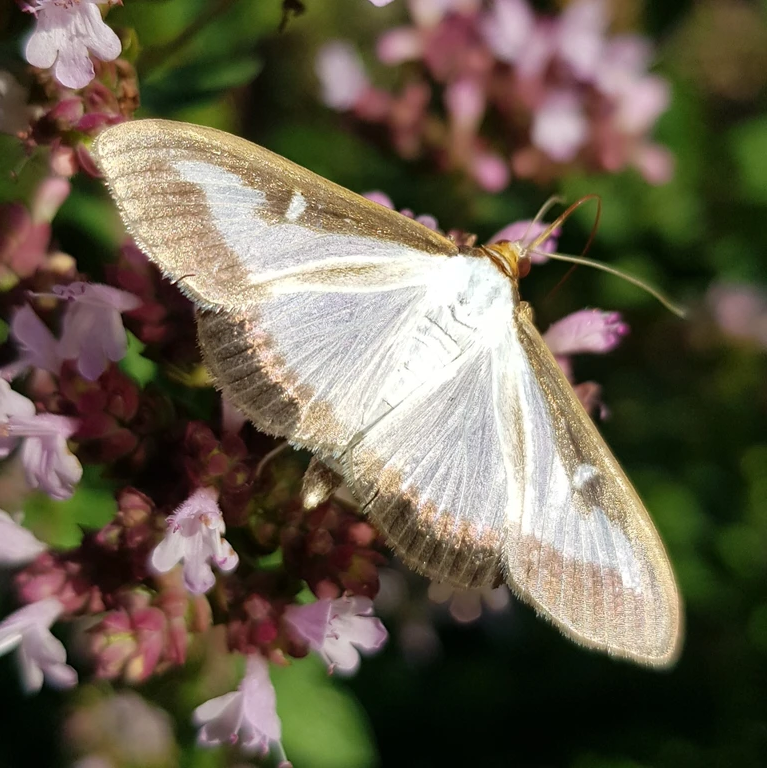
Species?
Cydalima perspectalis
